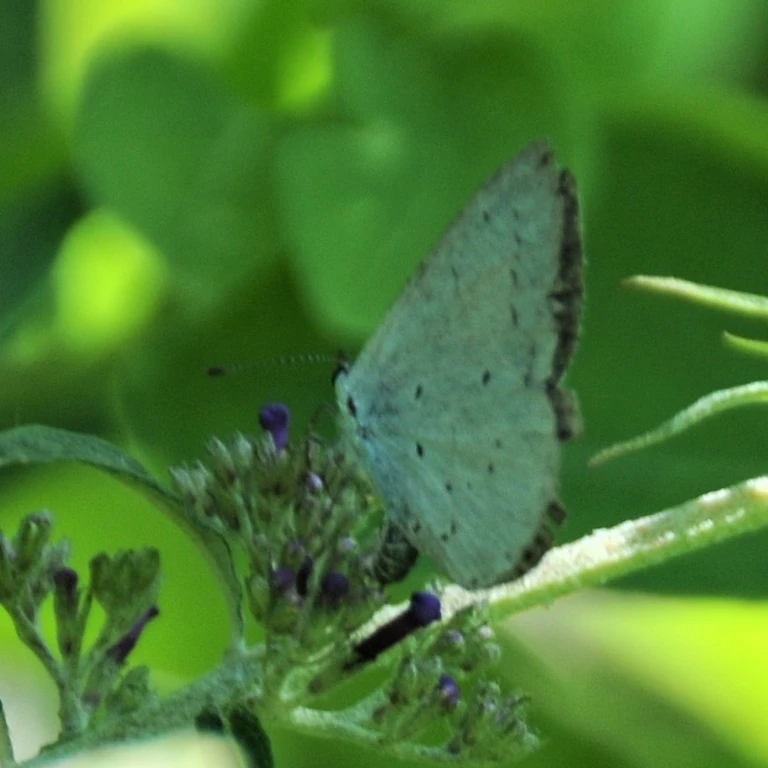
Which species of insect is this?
Celastrina argiolus
